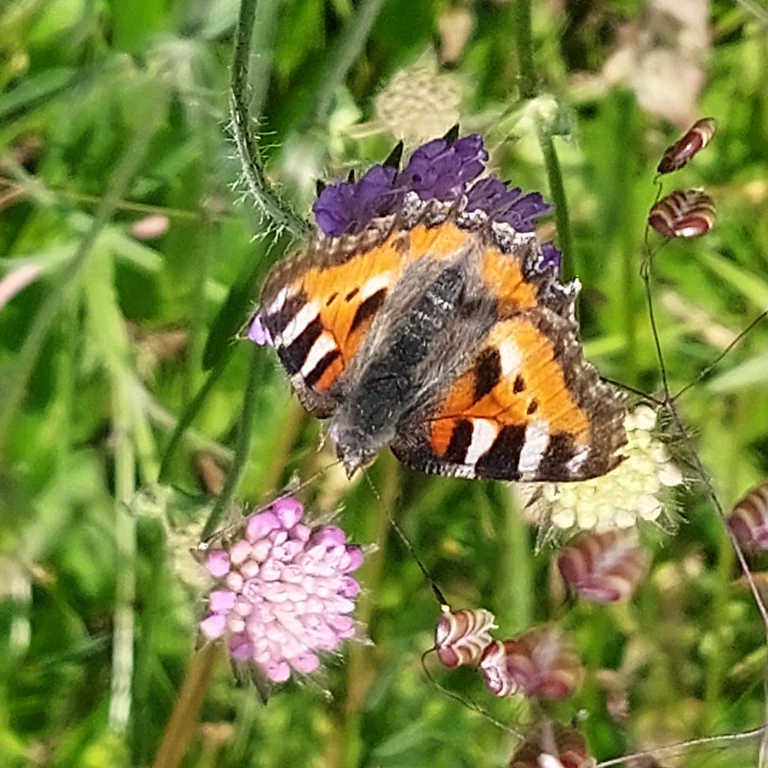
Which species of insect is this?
Aglais urticae
